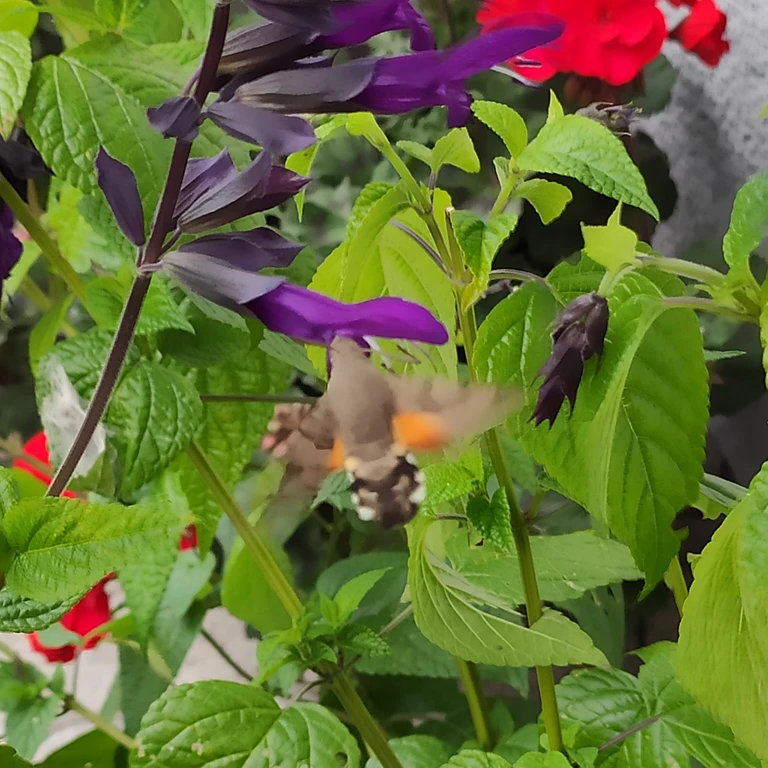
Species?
Macroglossum stellatarum
